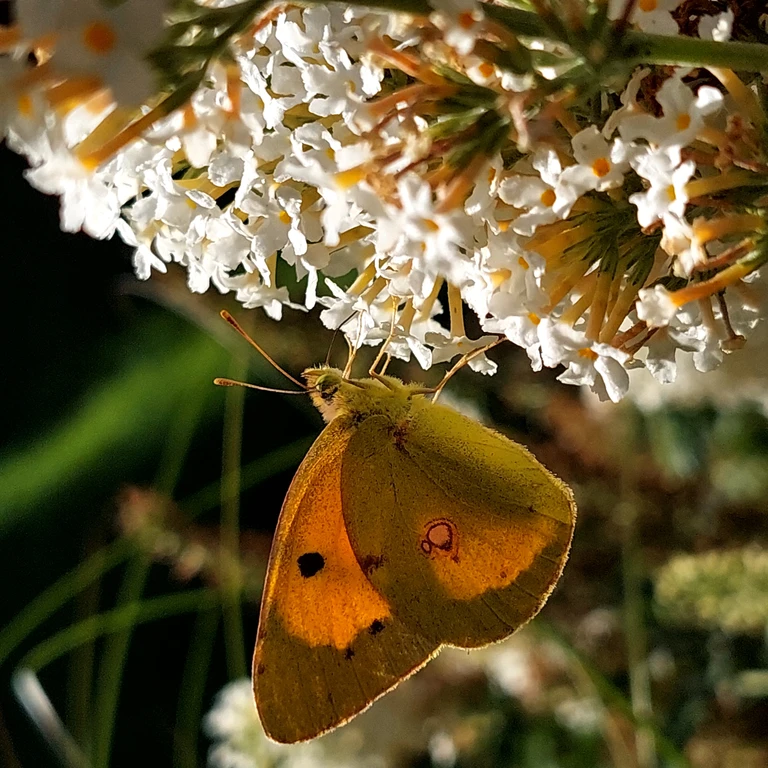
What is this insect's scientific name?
Colias croceus
